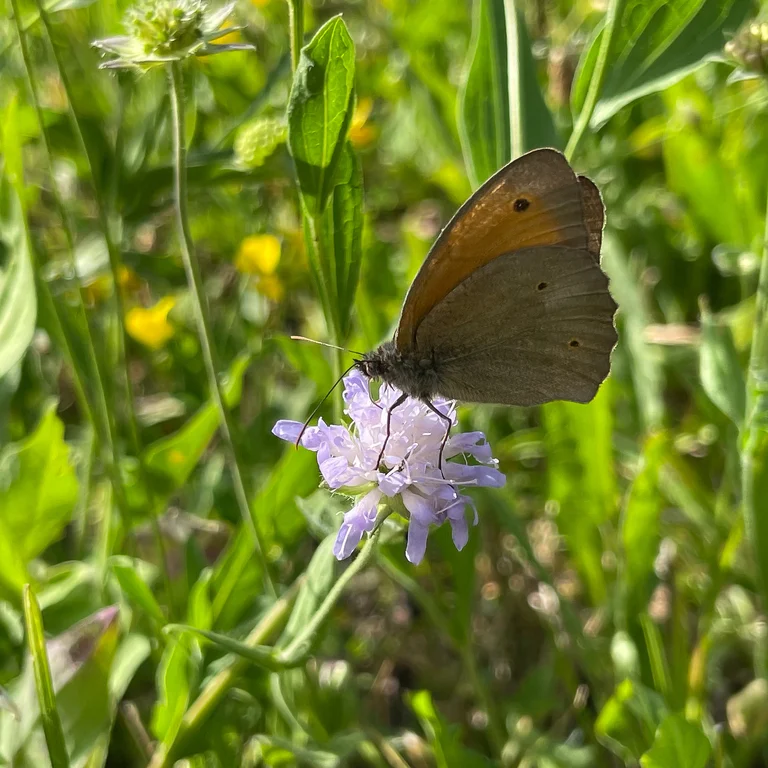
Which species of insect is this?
Maniola jurtina
